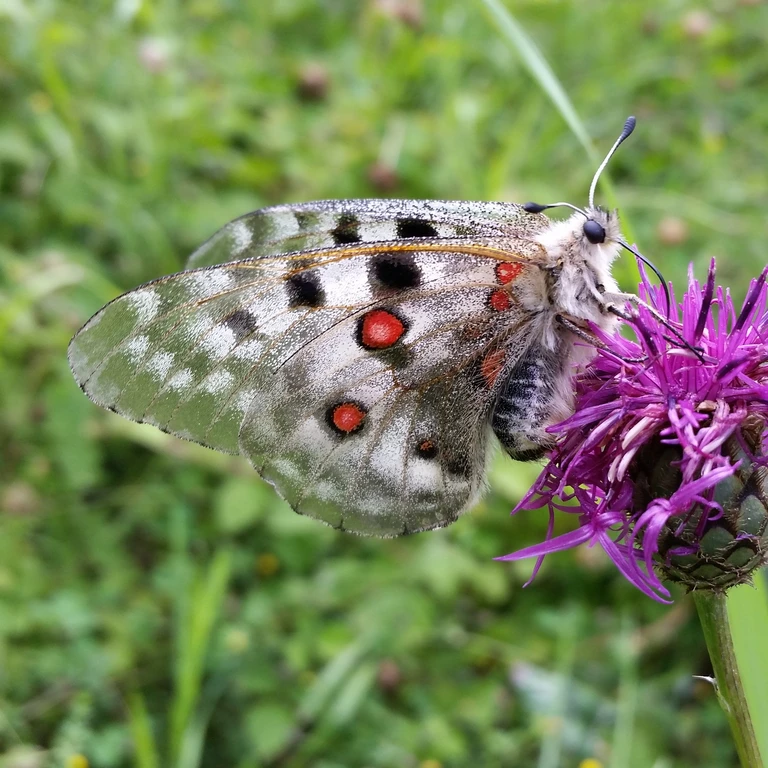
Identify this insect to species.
Parnassius apollo
